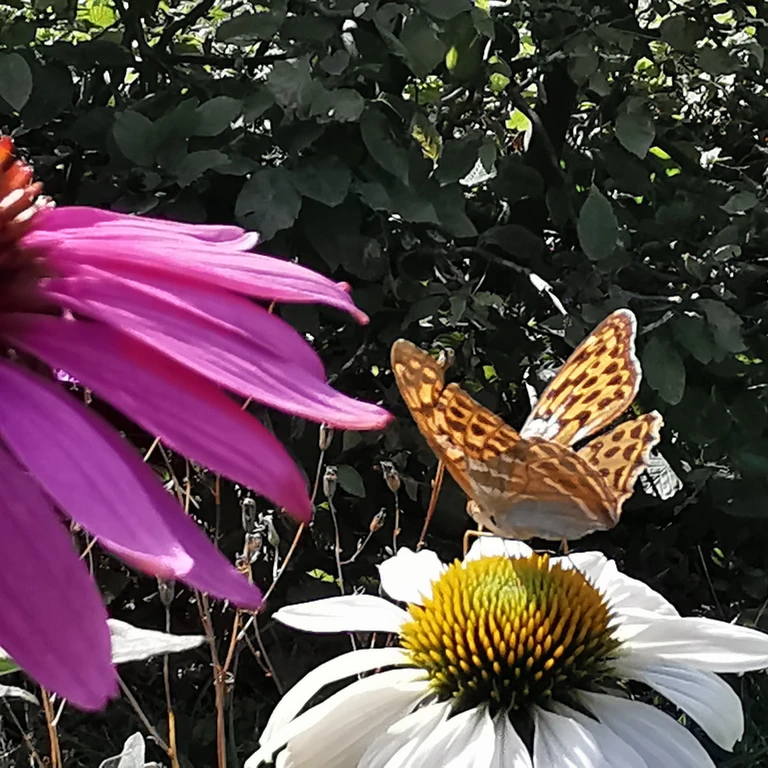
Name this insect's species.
Argynnis paphia
